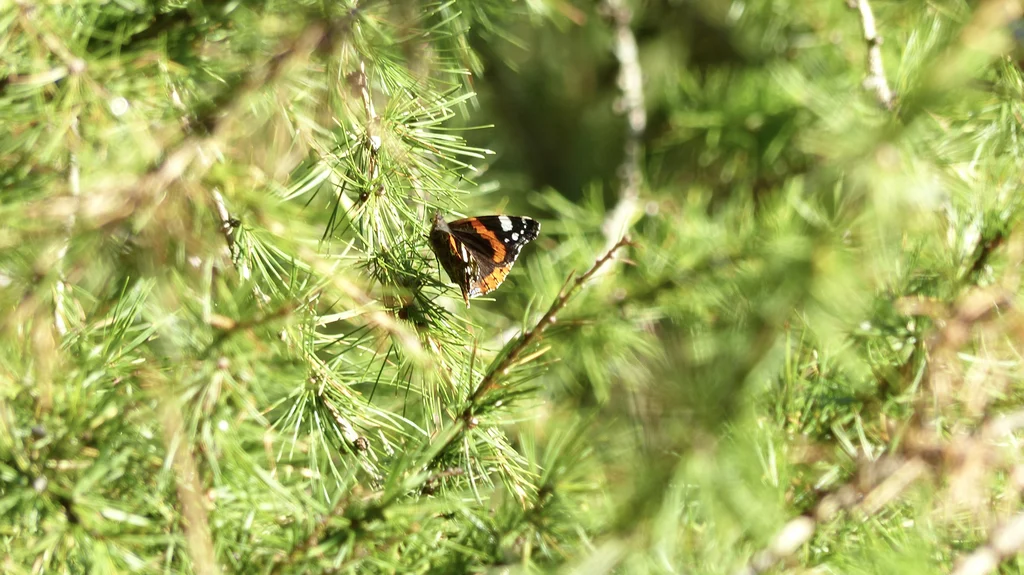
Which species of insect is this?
Vanessa atalanta
